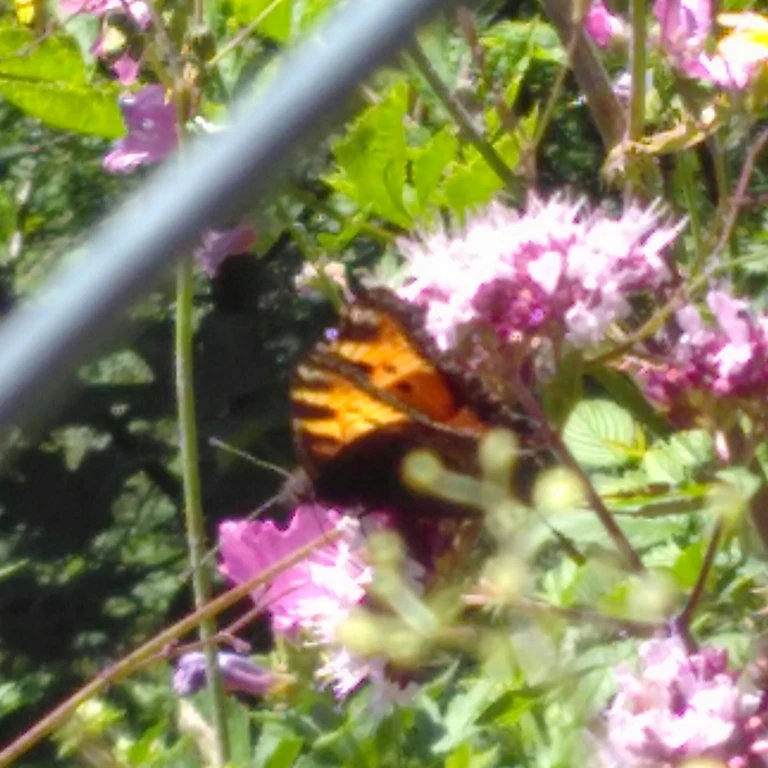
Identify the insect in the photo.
Aglais urticae
